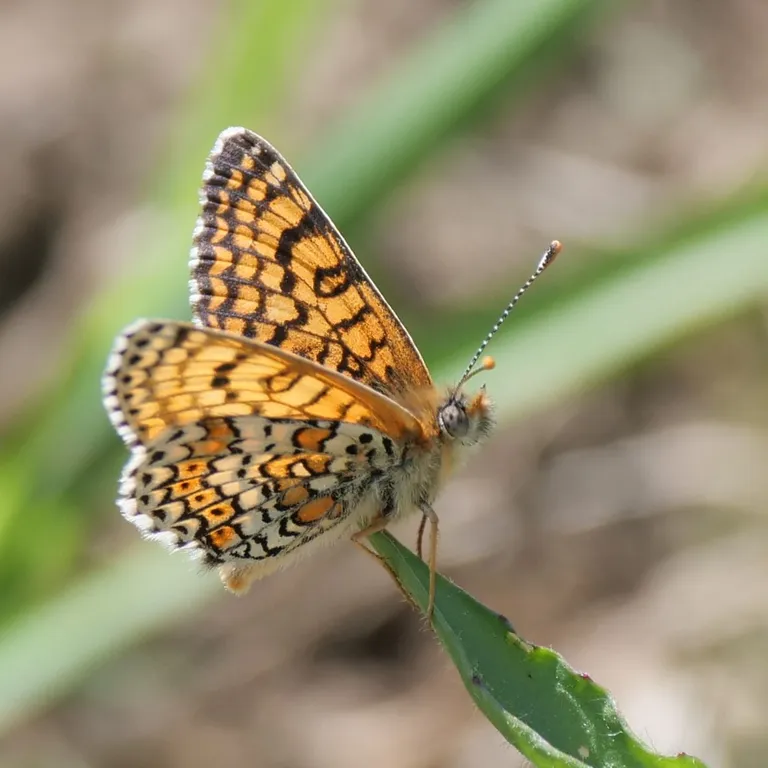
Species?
Melitaea cinxia
